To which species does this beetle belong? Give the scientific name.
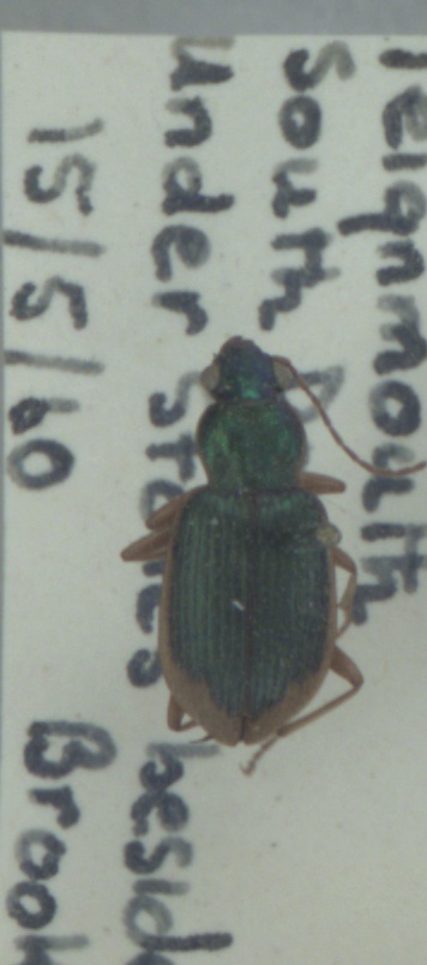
Chlaenius vestitus
